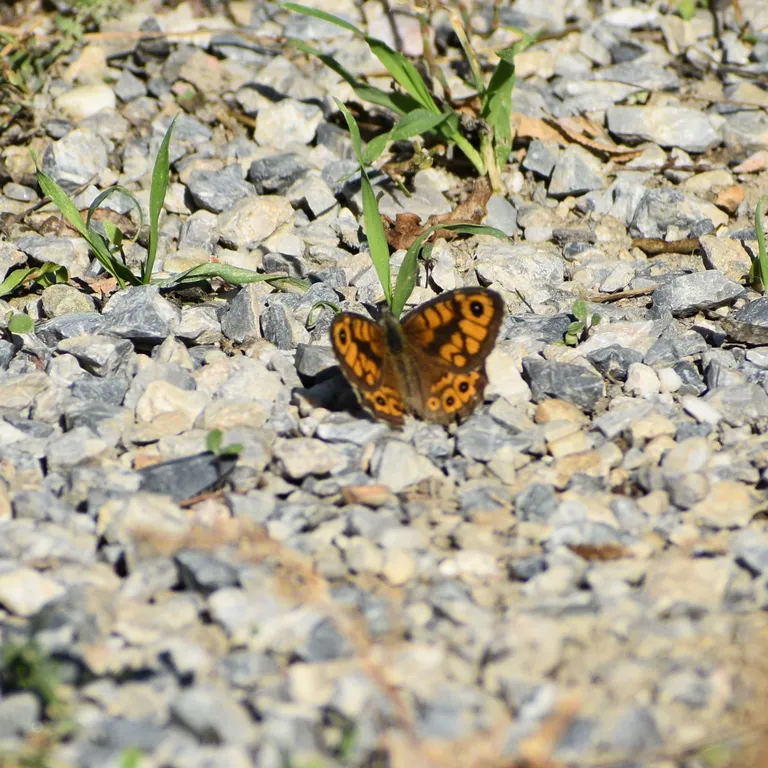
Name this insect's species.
Lasiommata megera (also Pararge megera)
